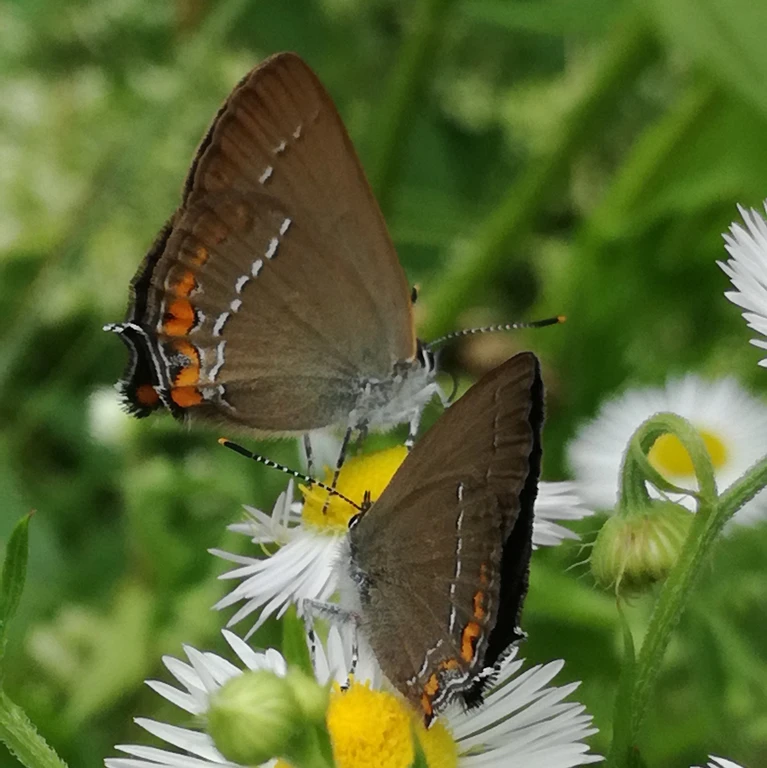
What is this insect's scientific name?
Satyrium acaciae (also Strymon acaciae)
